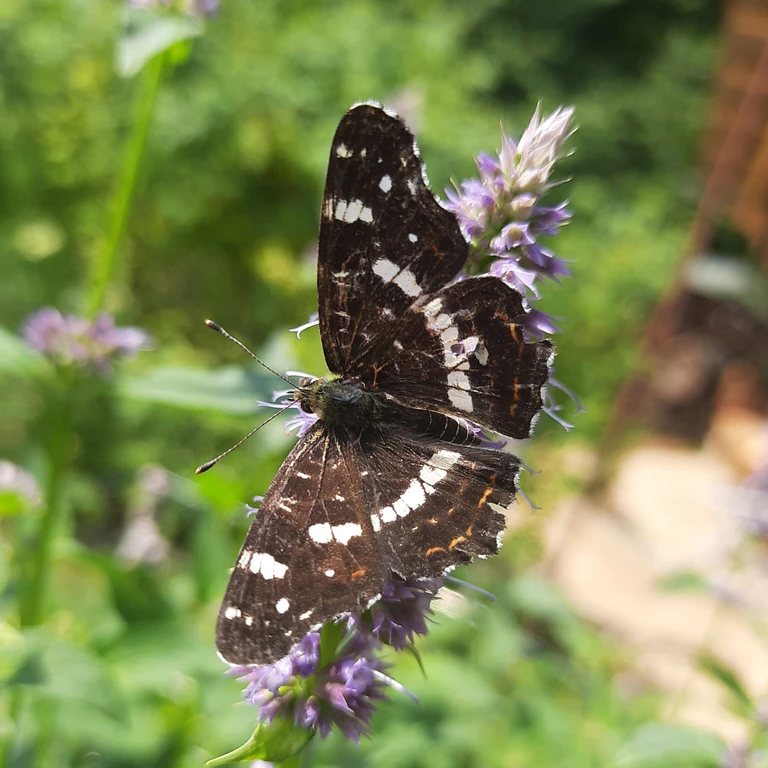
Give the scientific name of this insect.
Araschnia levana
